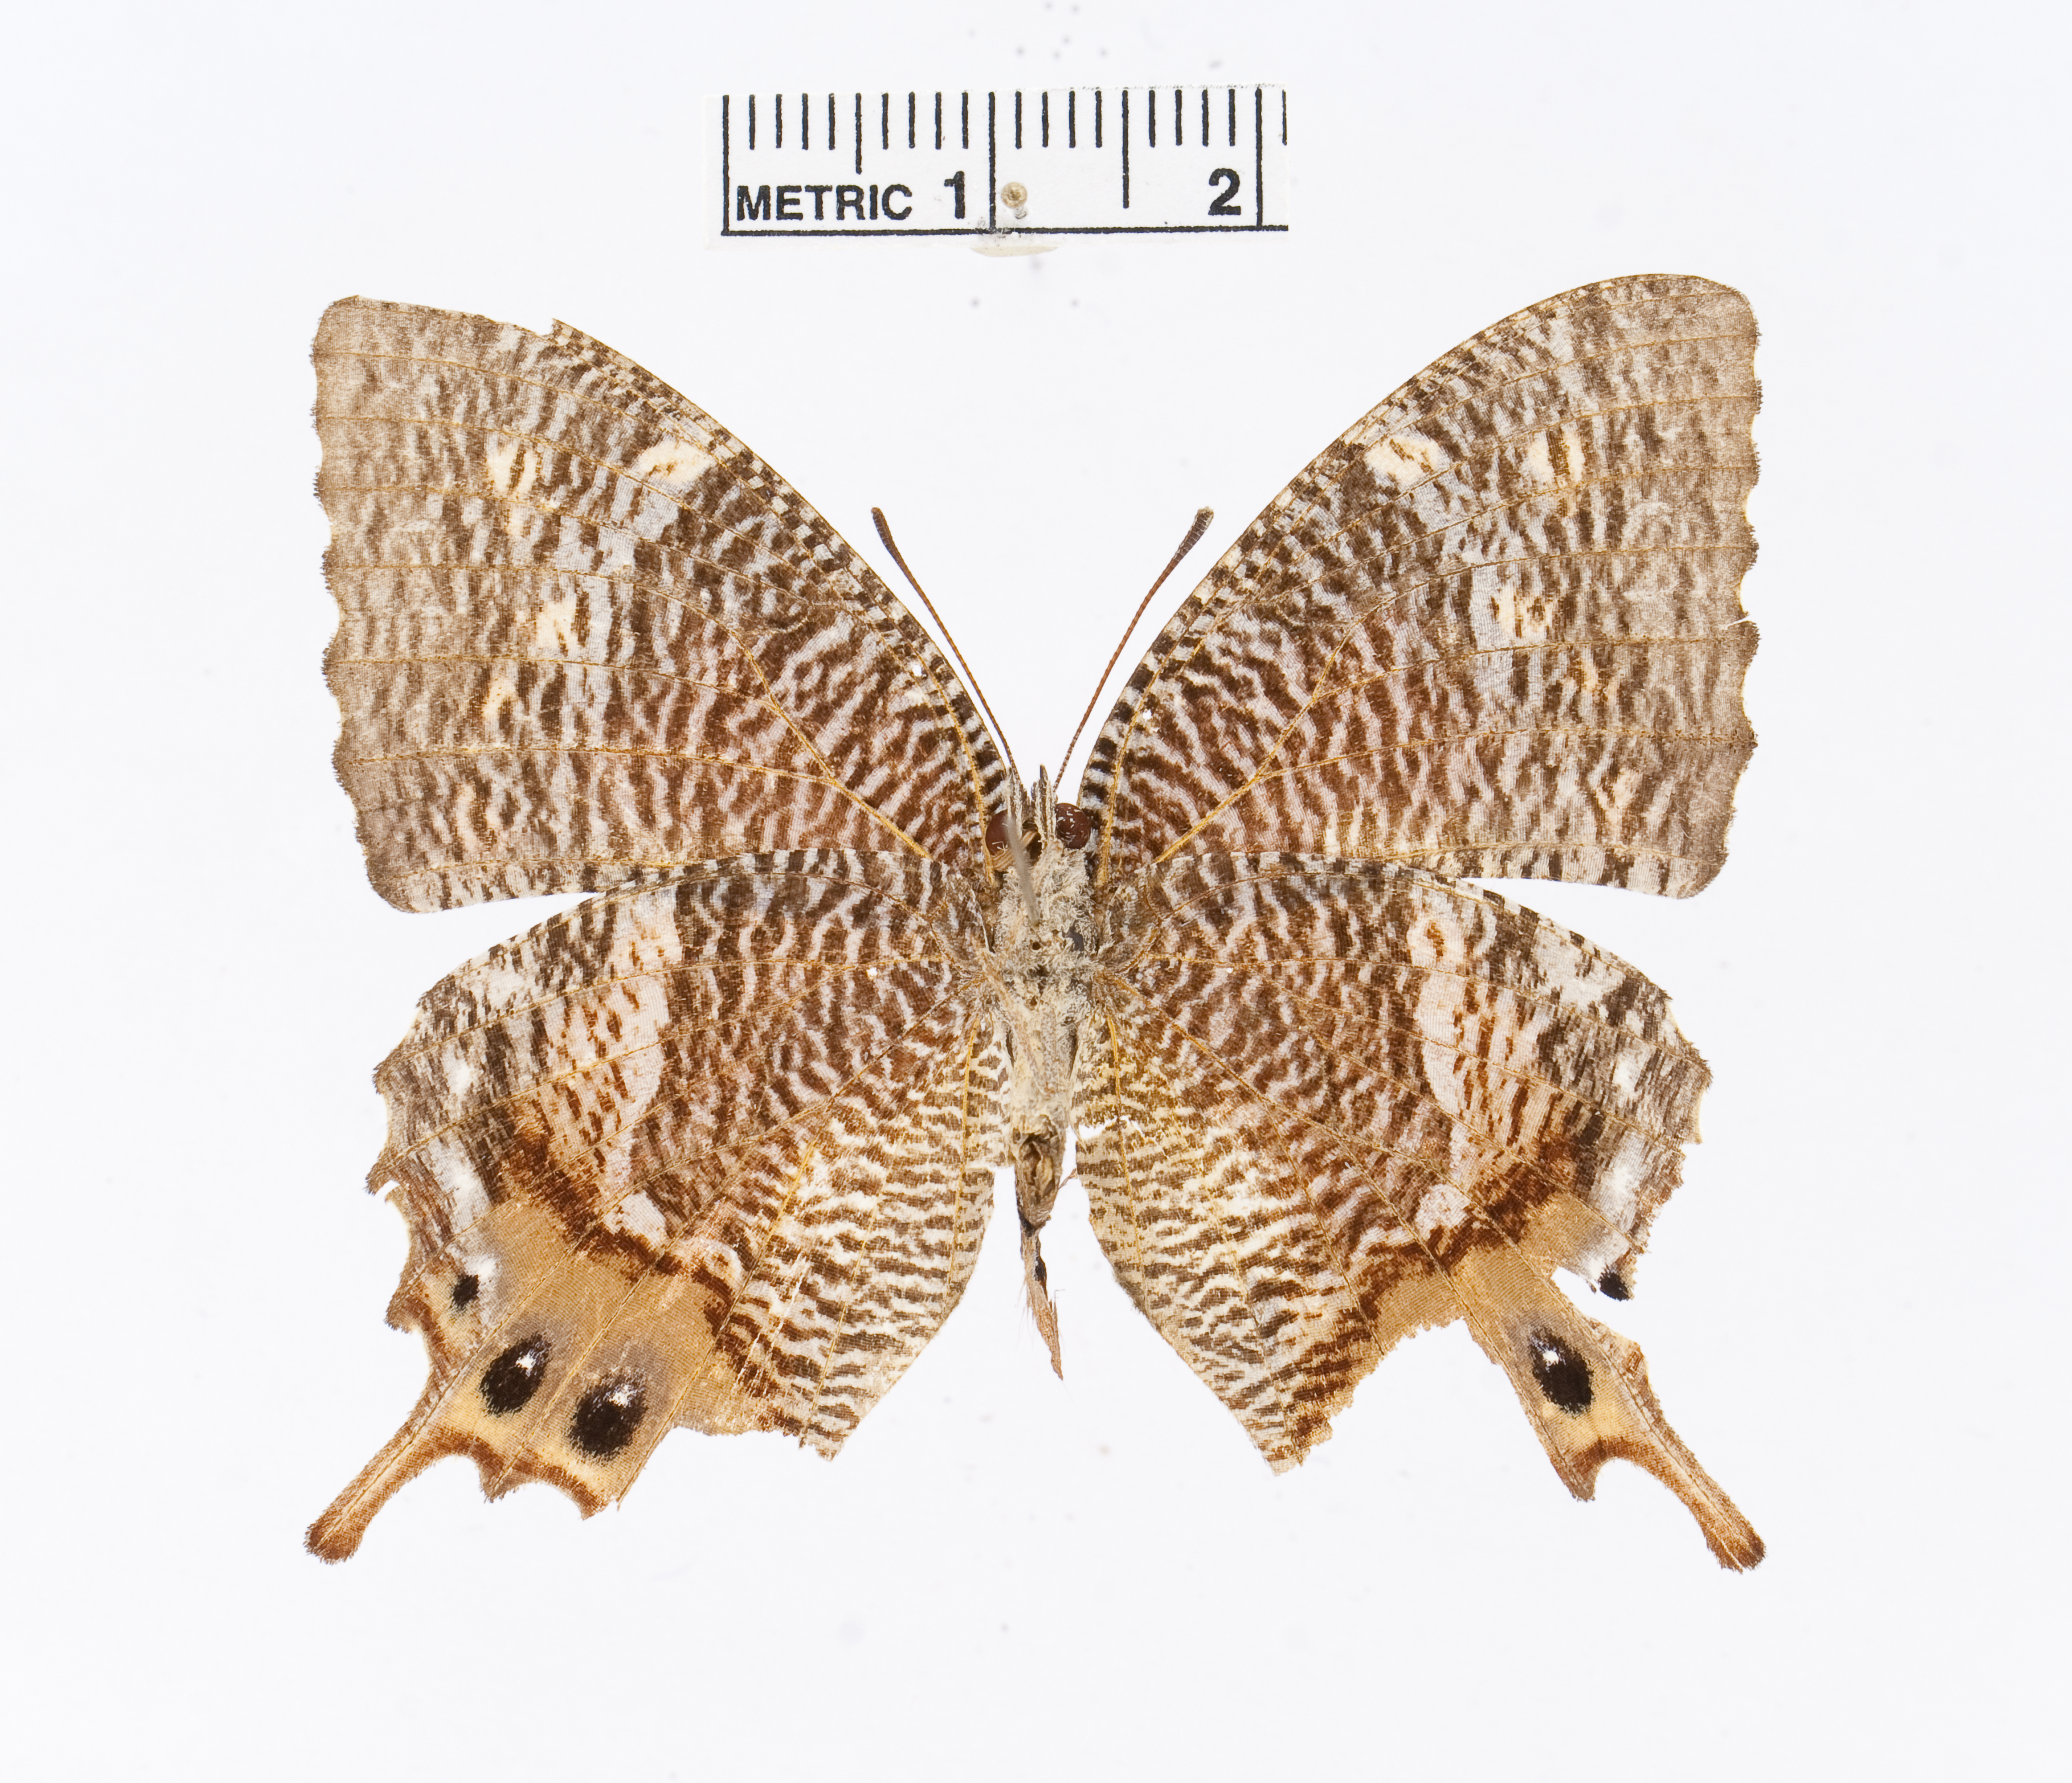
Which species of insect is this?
Memphis verticordia
